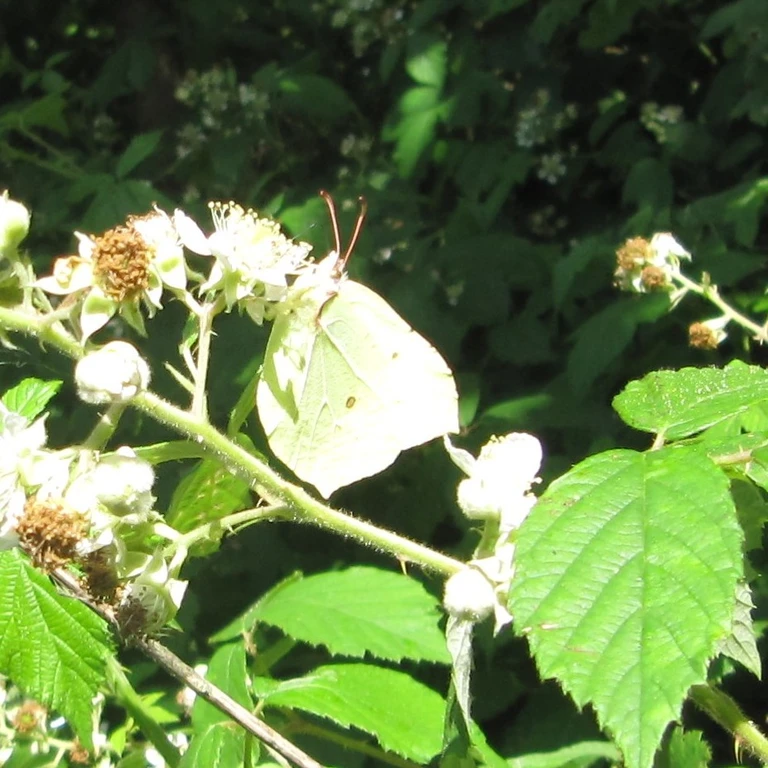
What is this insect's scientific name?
Gonepteryx rhamni
